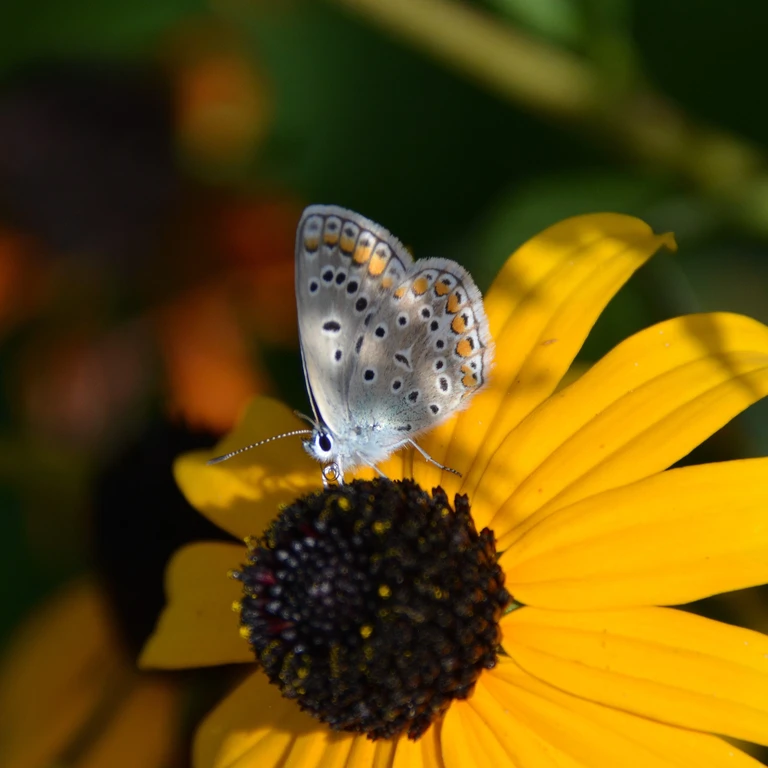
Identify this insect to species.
Polyommatus icarus
